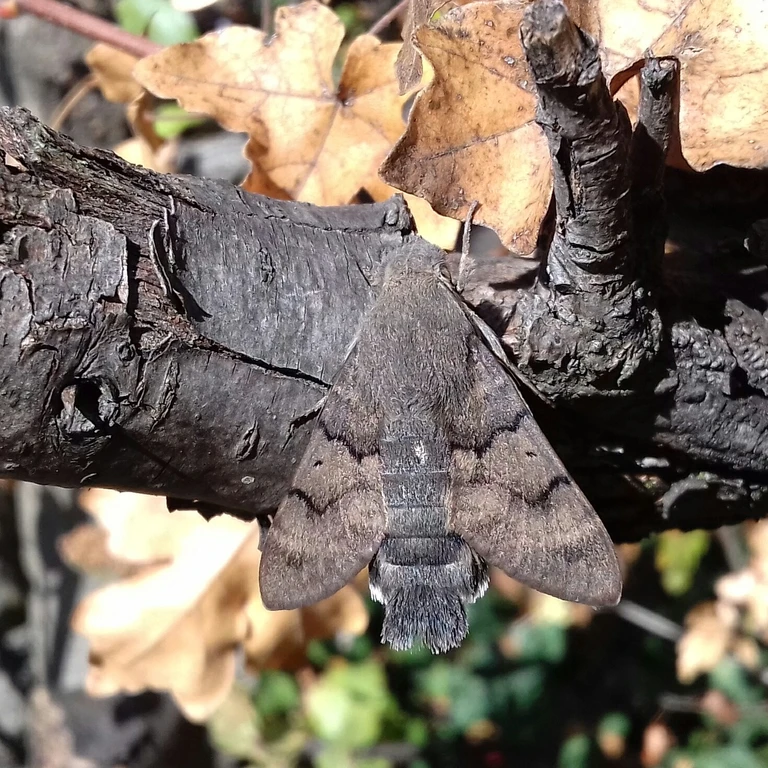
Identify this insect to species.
Macroglossum stellatarum
